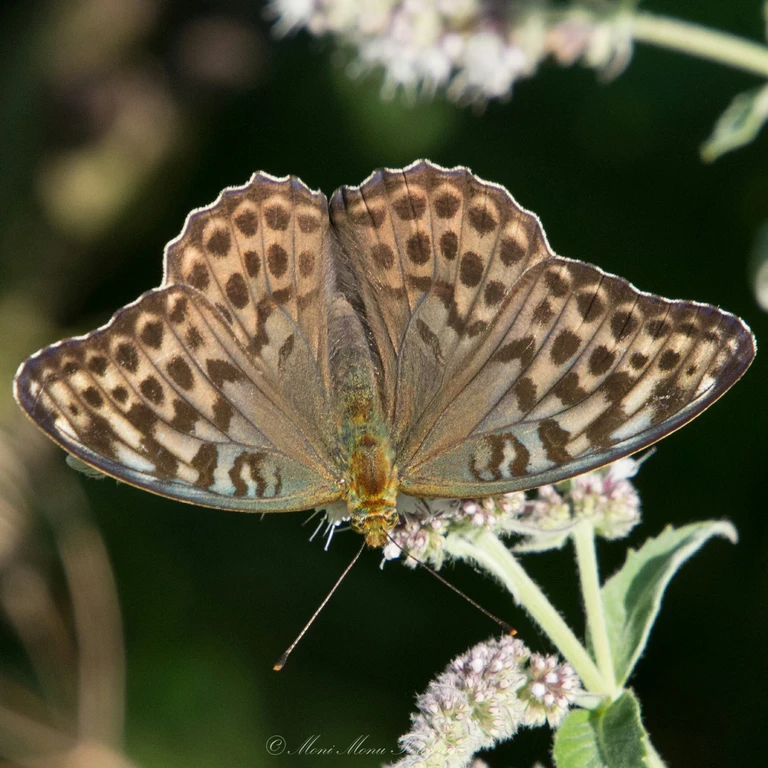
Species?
Argynnis paphia
